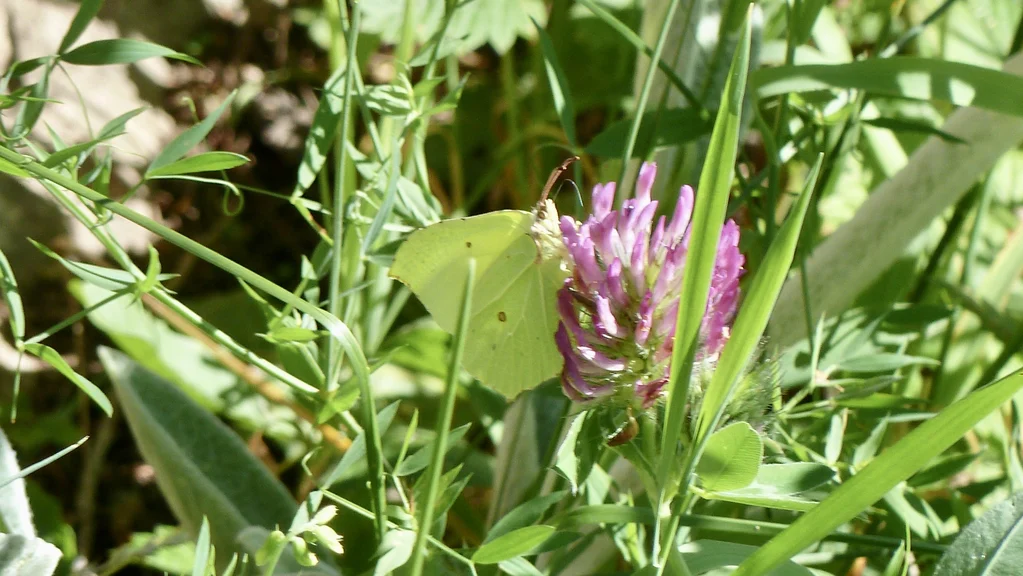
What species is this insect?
Gonepteryx rhamni
